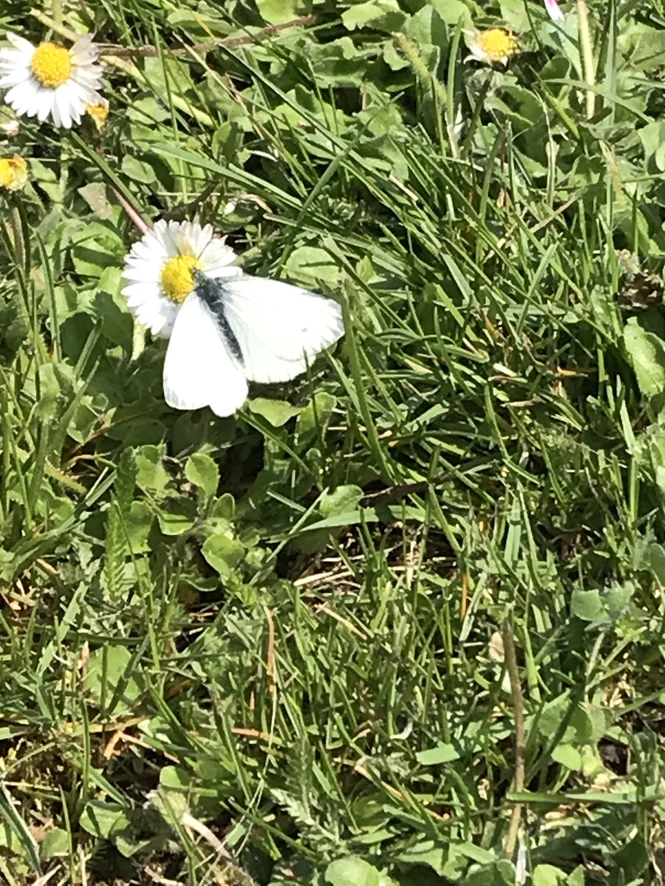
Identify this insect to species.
Pieris napi
